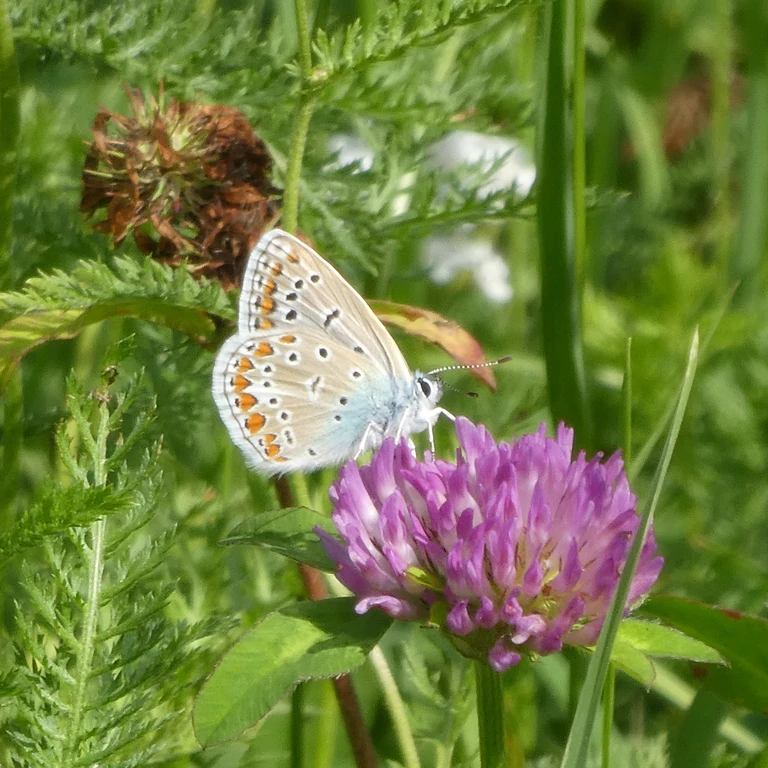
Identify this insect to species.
Polyommatus icarus
